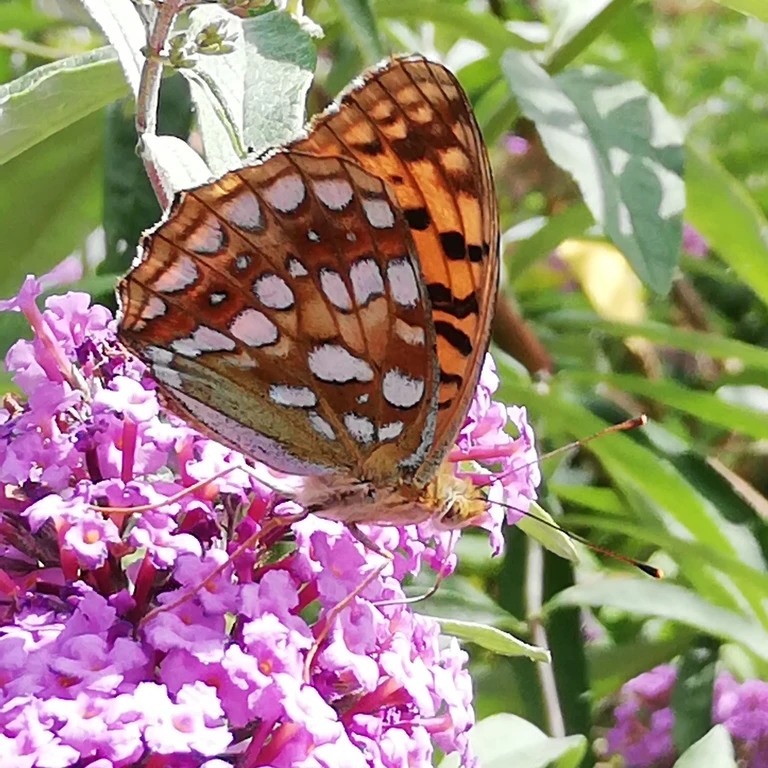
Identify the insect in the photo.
Fabriciana adippe
